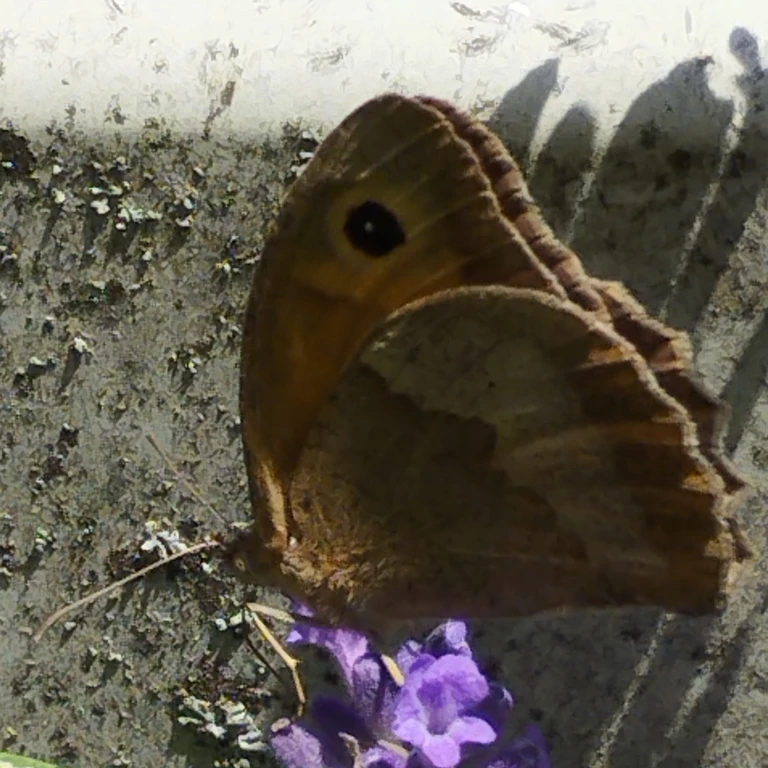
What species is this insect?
Maniola jurtina
